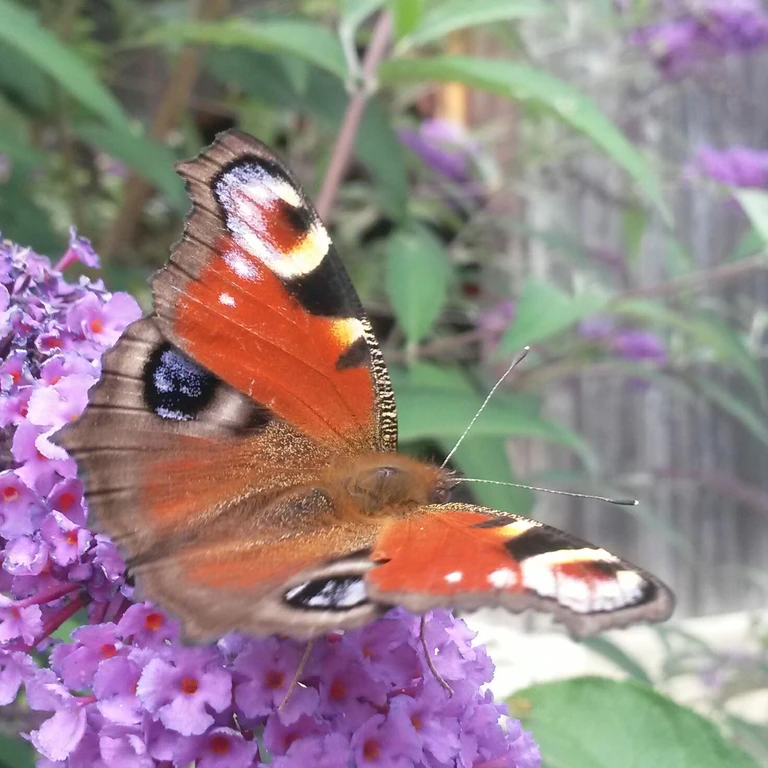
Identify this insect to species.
Aglais io
